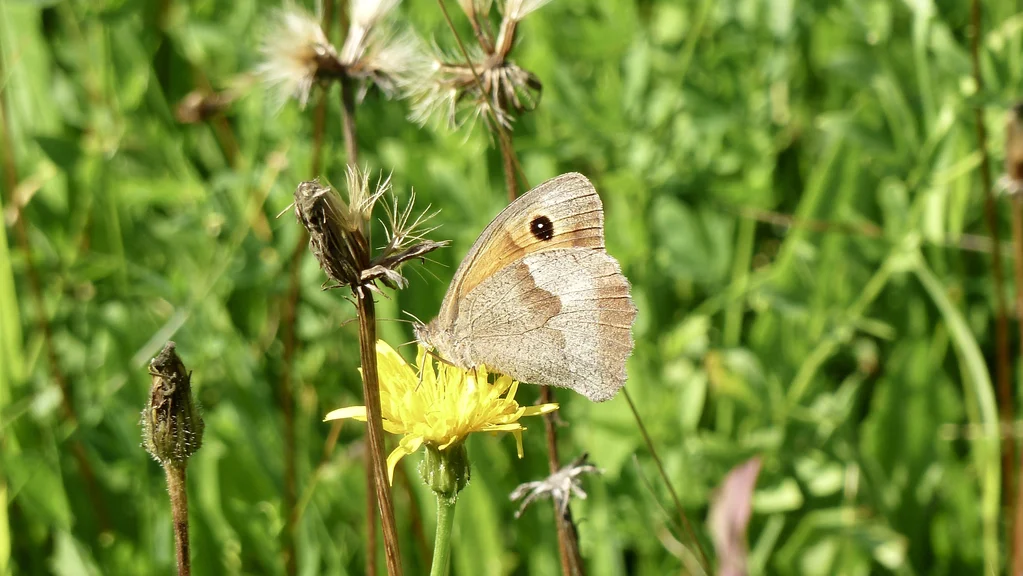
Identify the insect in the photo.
Maniola jurtina
